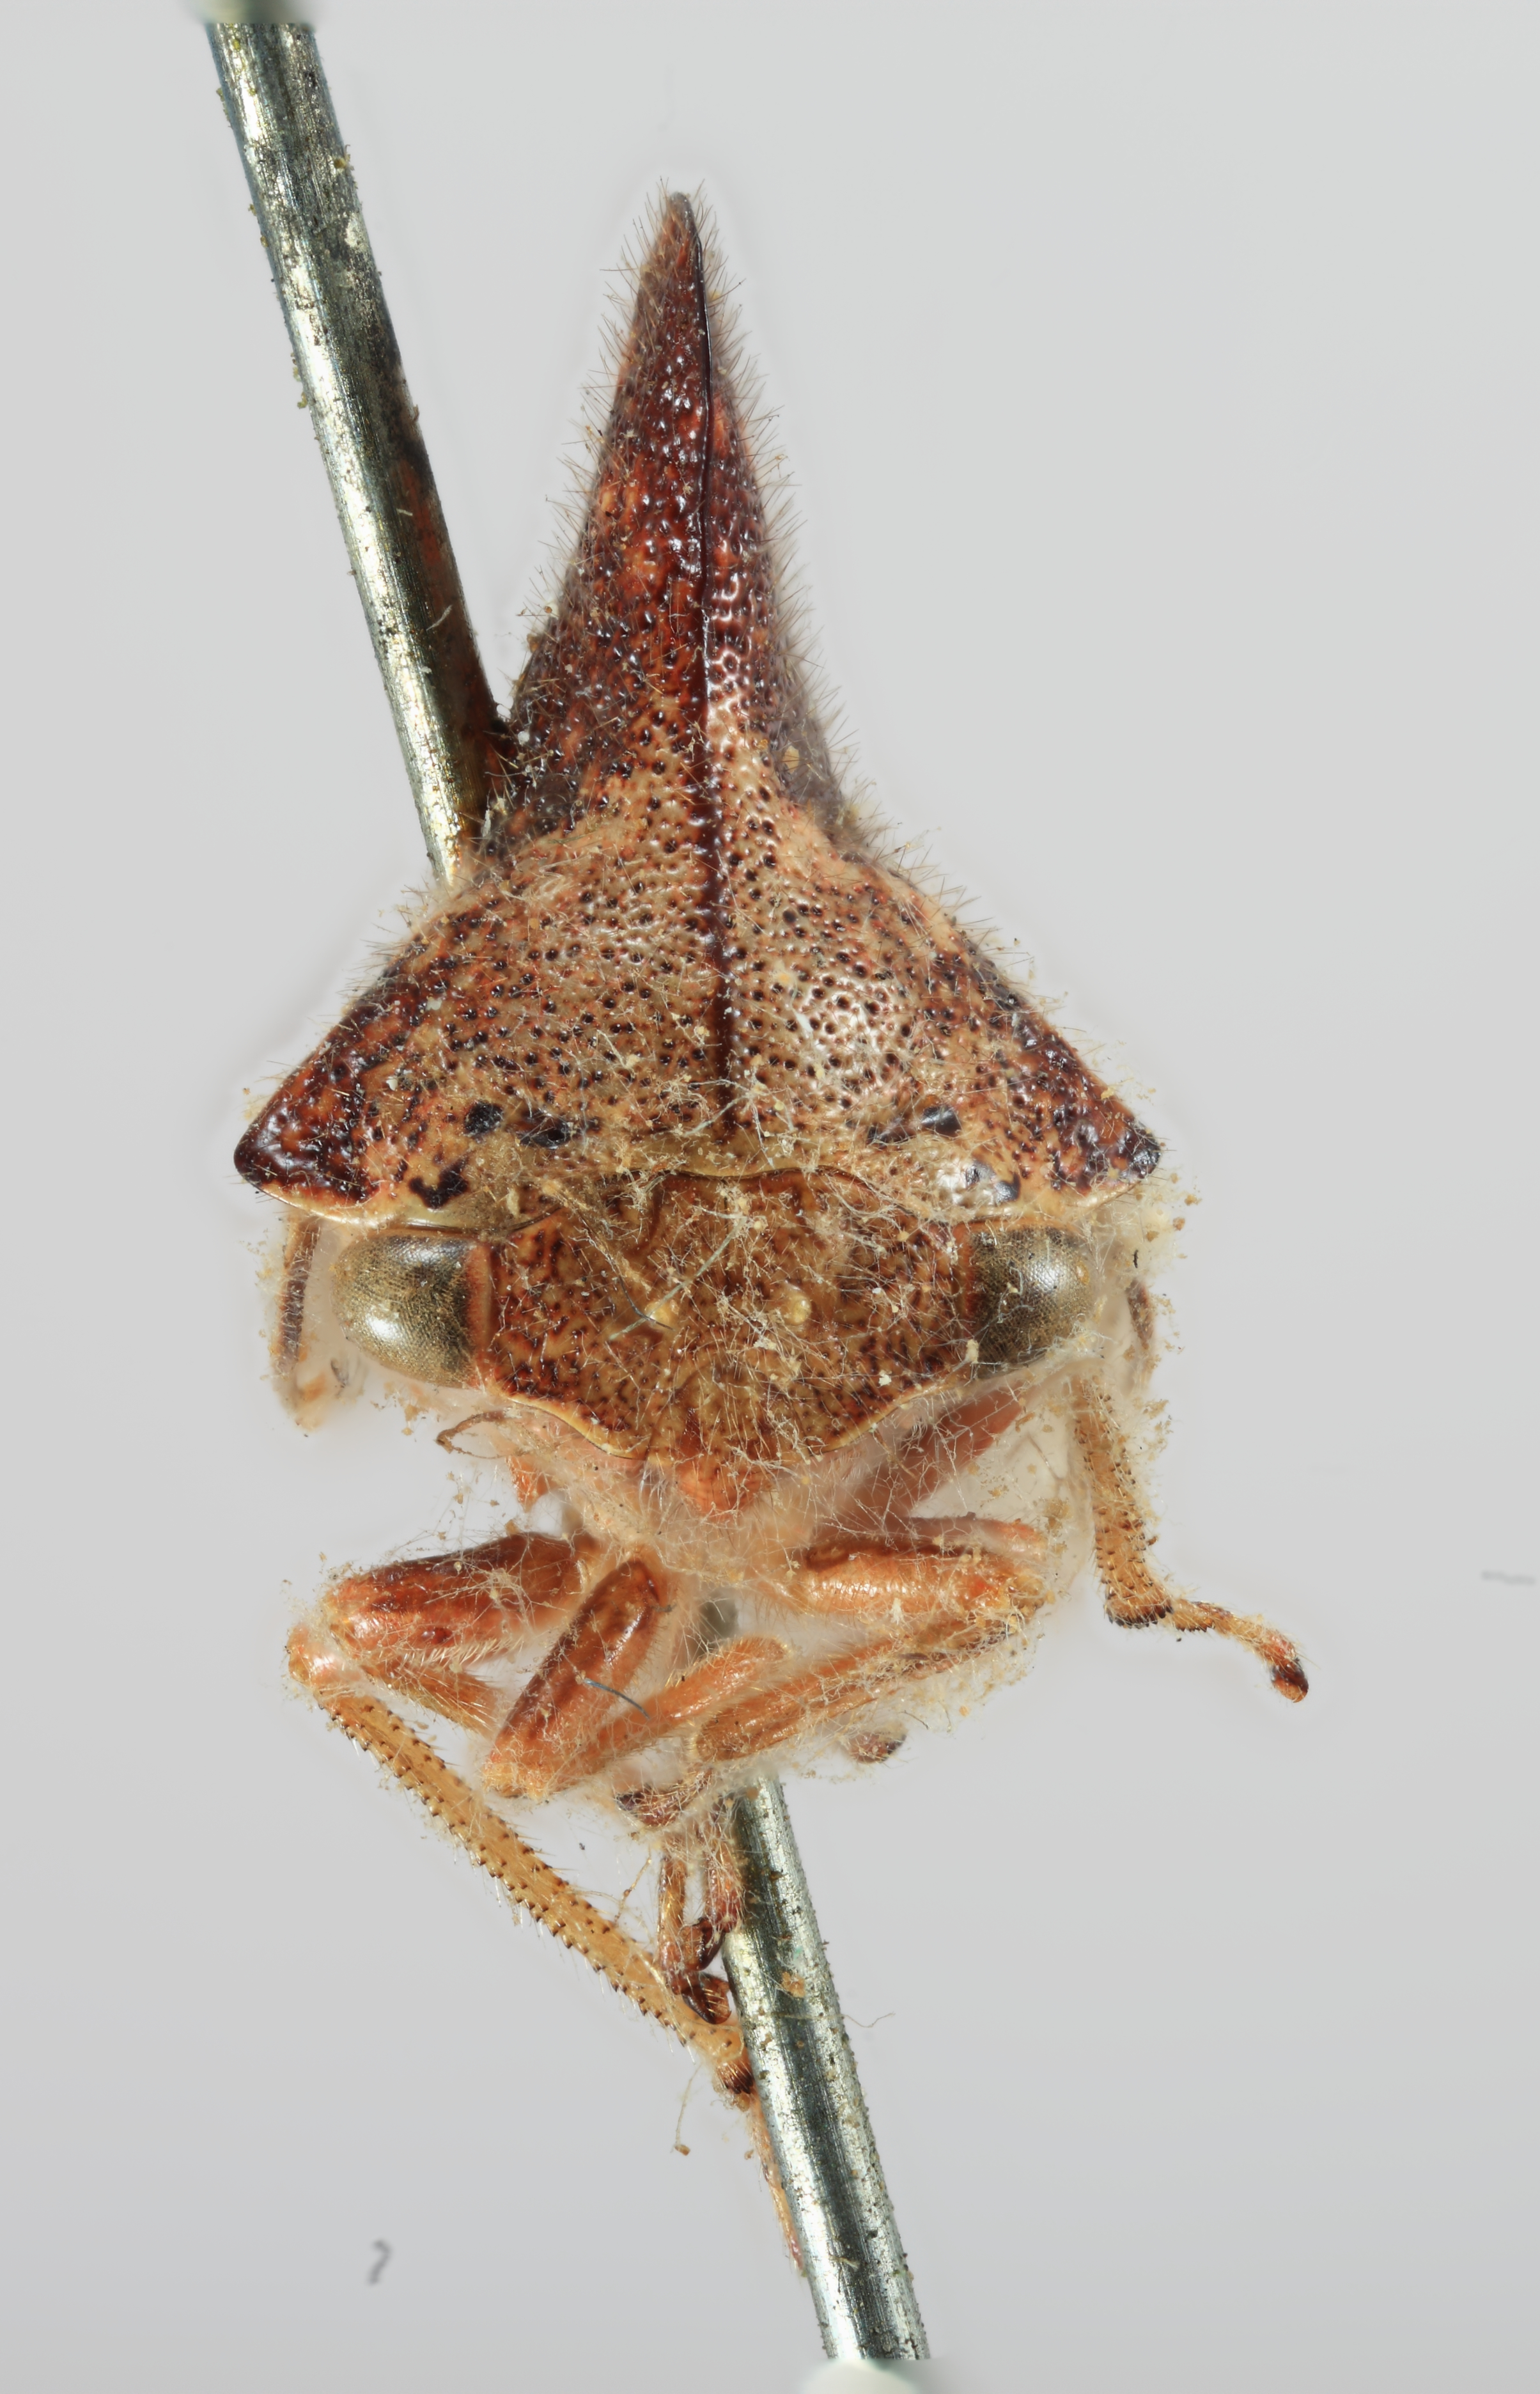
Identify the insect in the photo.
Thelia crataegi
